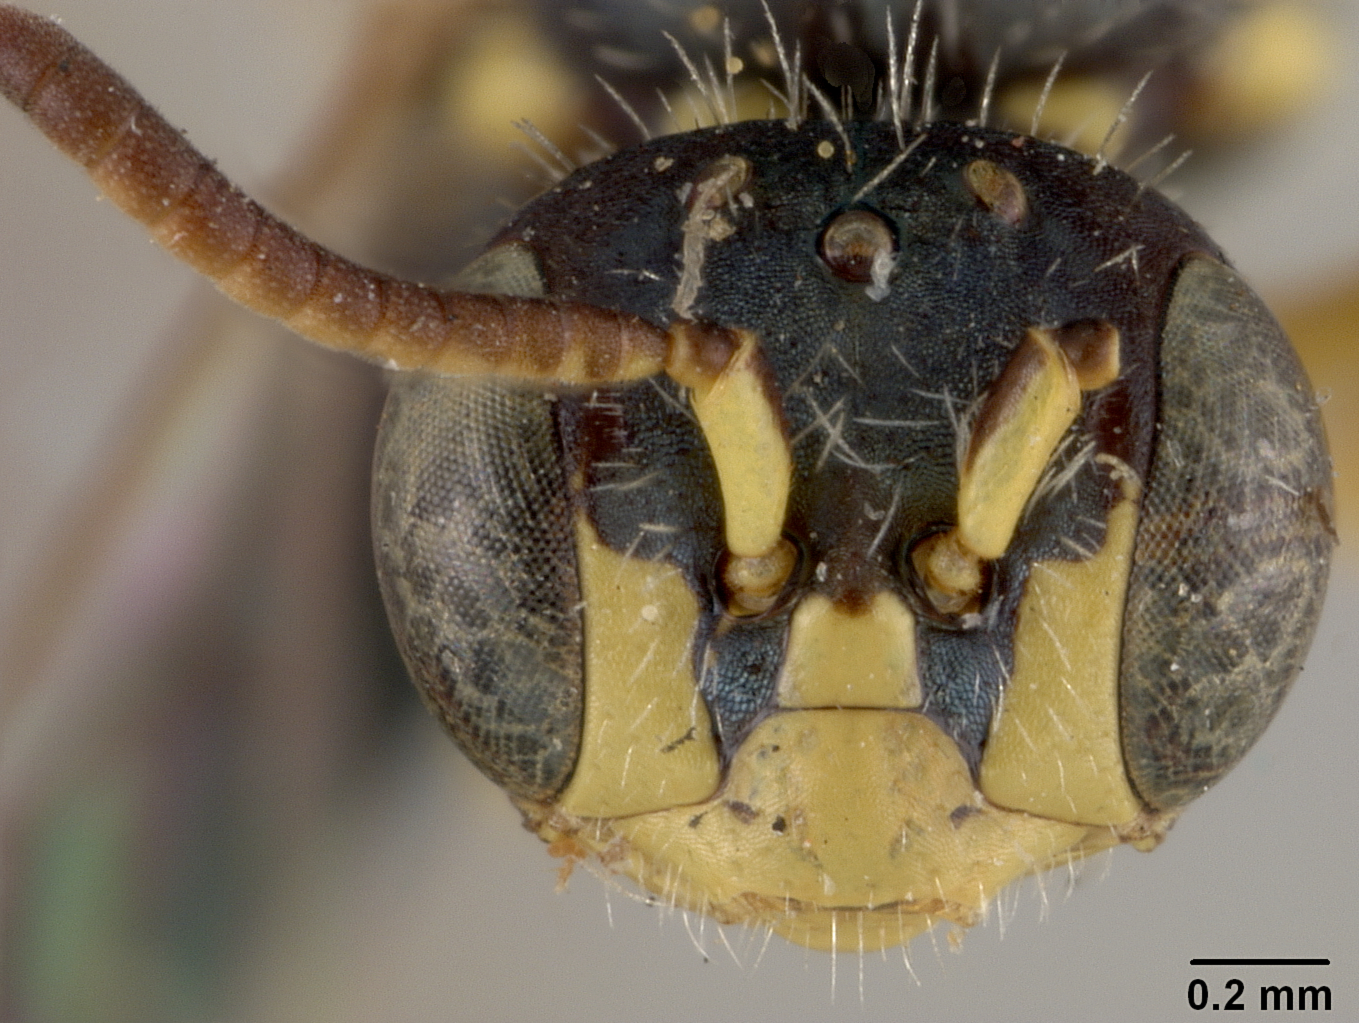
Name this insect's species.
Perdita octomaculata
